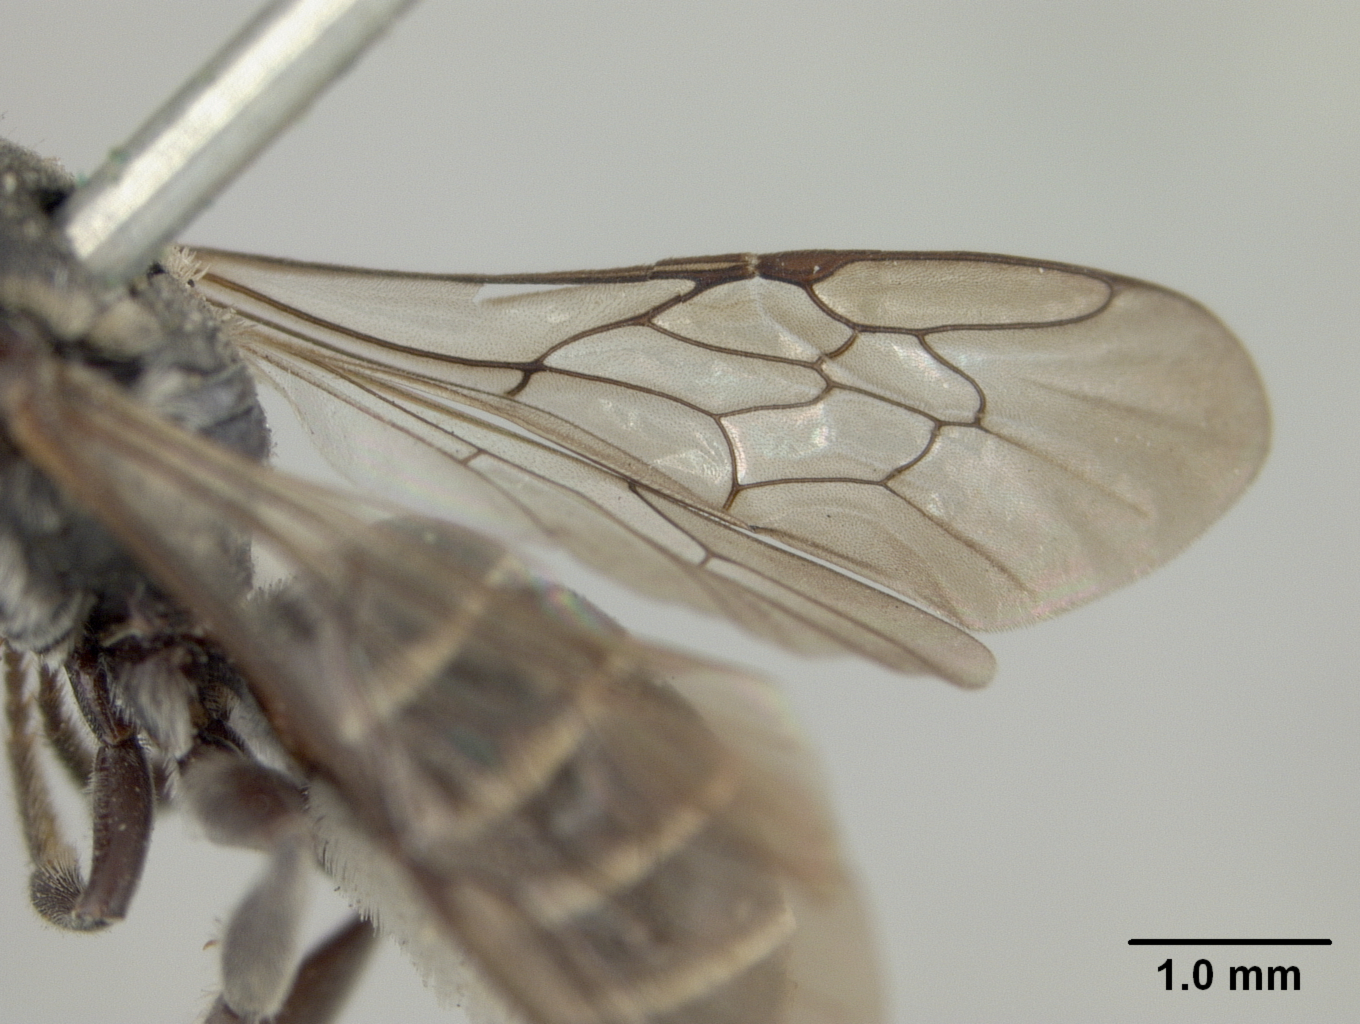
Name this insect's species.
Heriades albicinctum
